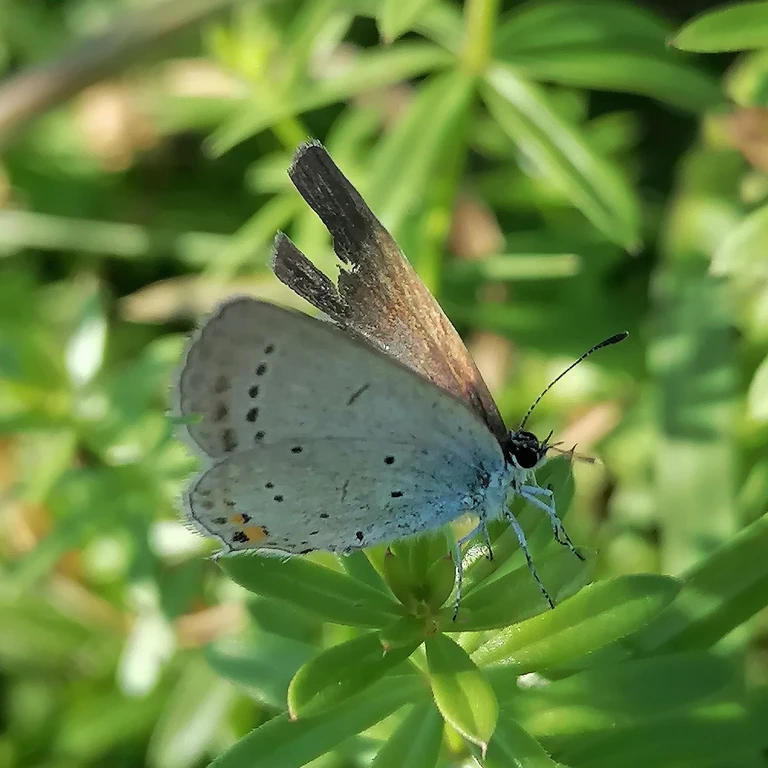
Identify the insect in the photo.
Cupido argiades (also Elkalyce argiades)
